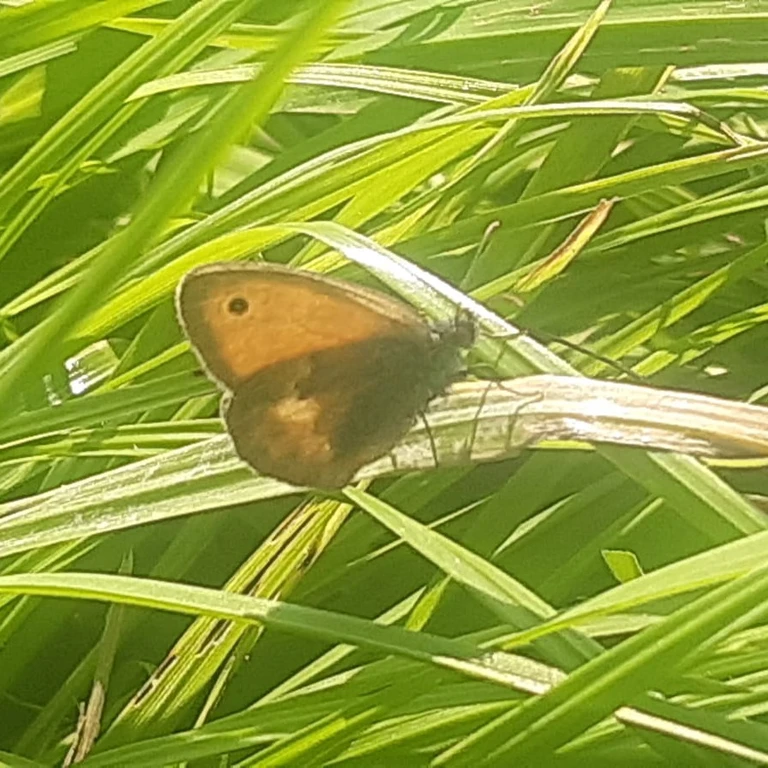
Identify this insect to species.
Coenonympha pamphilus
